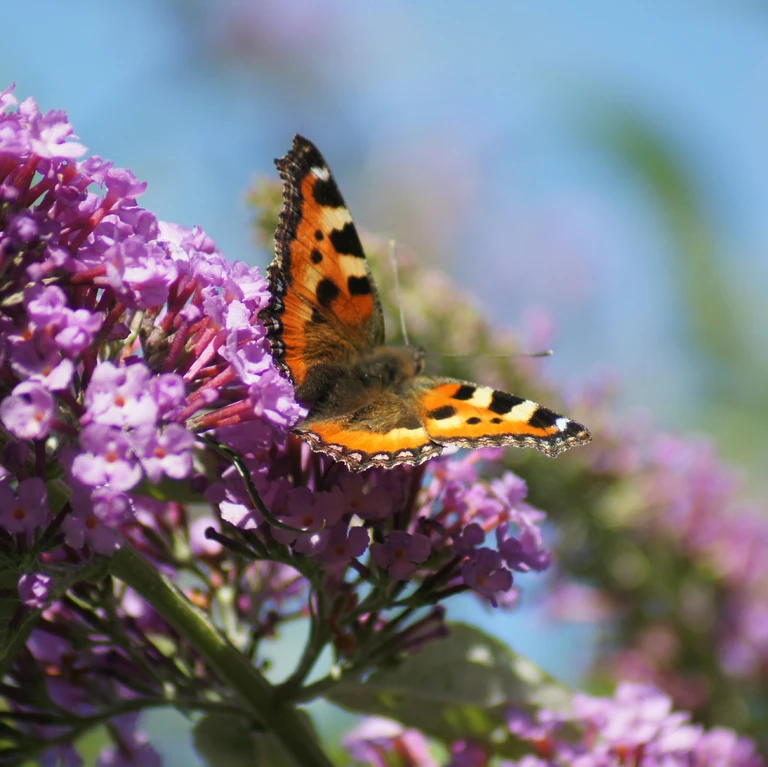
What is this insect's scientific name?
Aglais urticae
